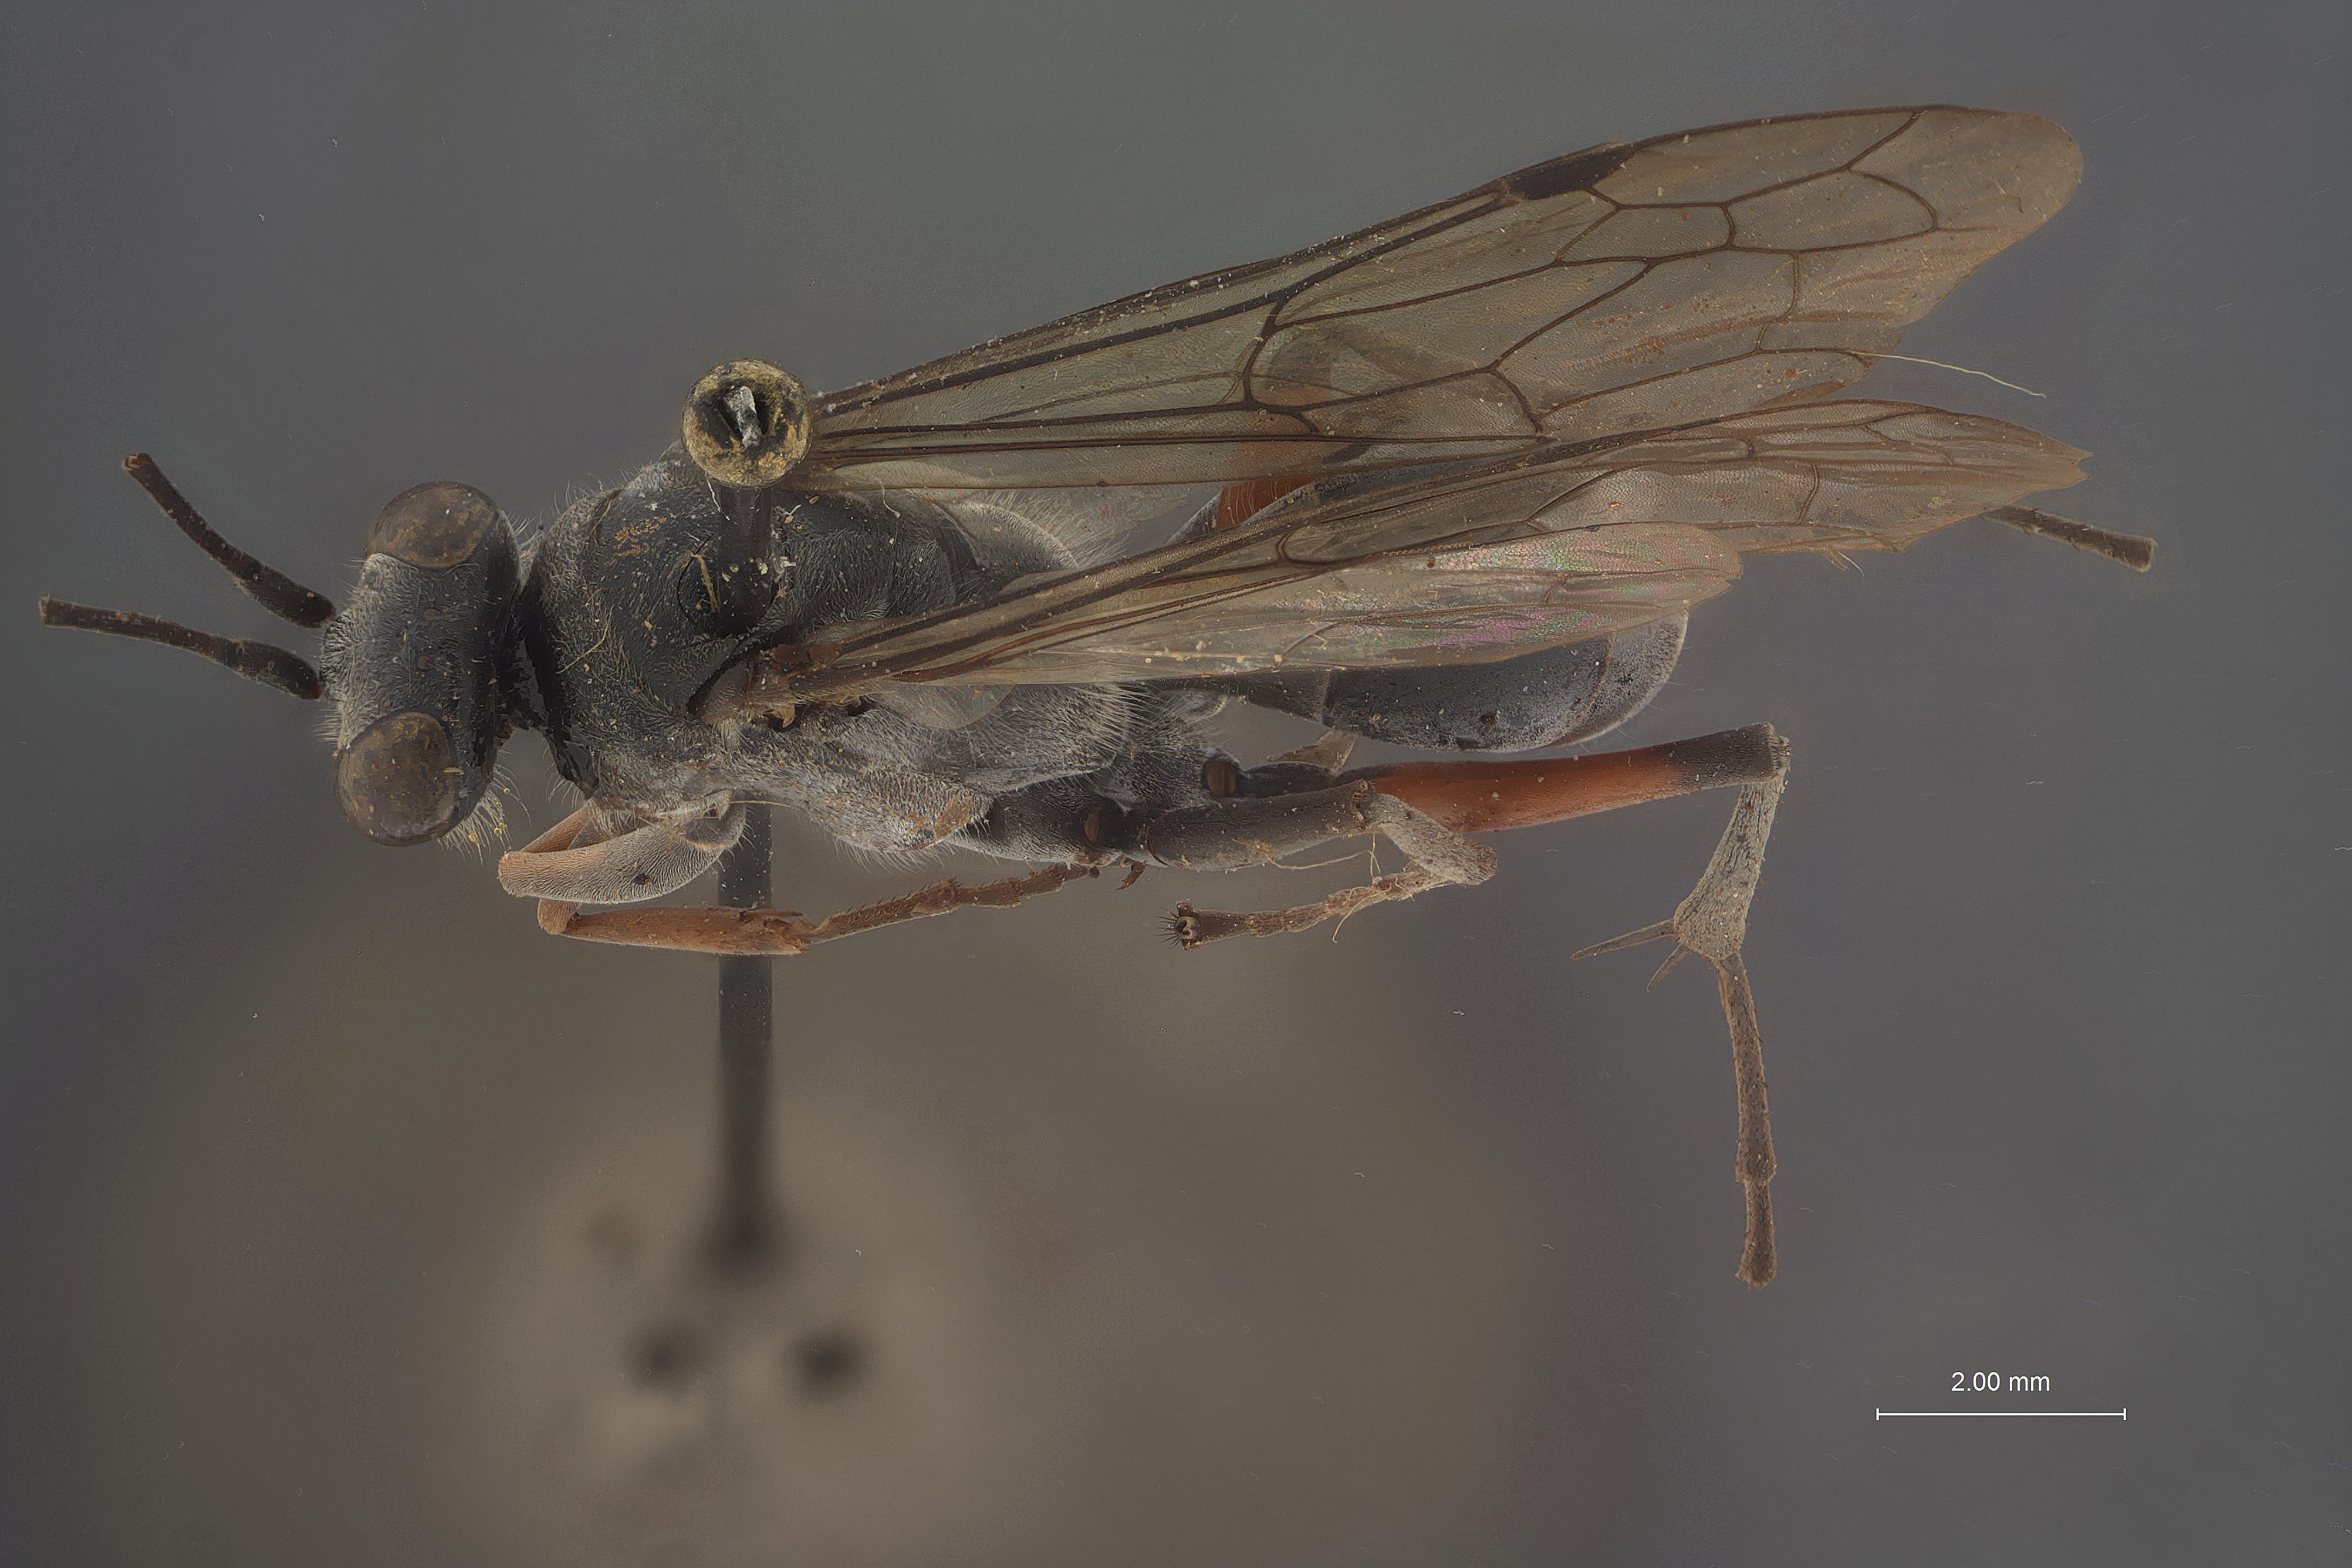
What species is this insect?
Pseudagenia tagalensis
